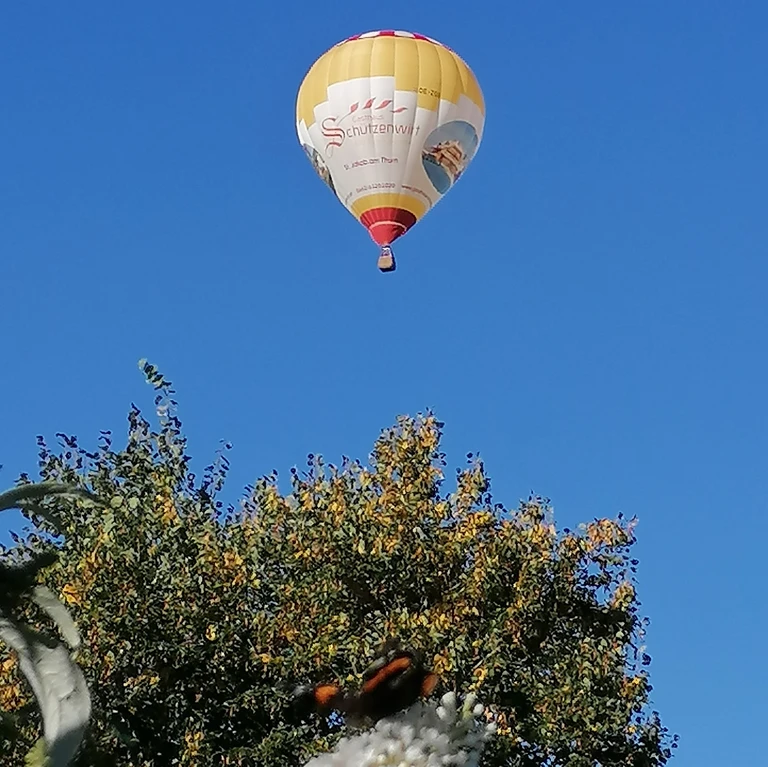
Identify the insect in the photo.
Vanessa atalanta
